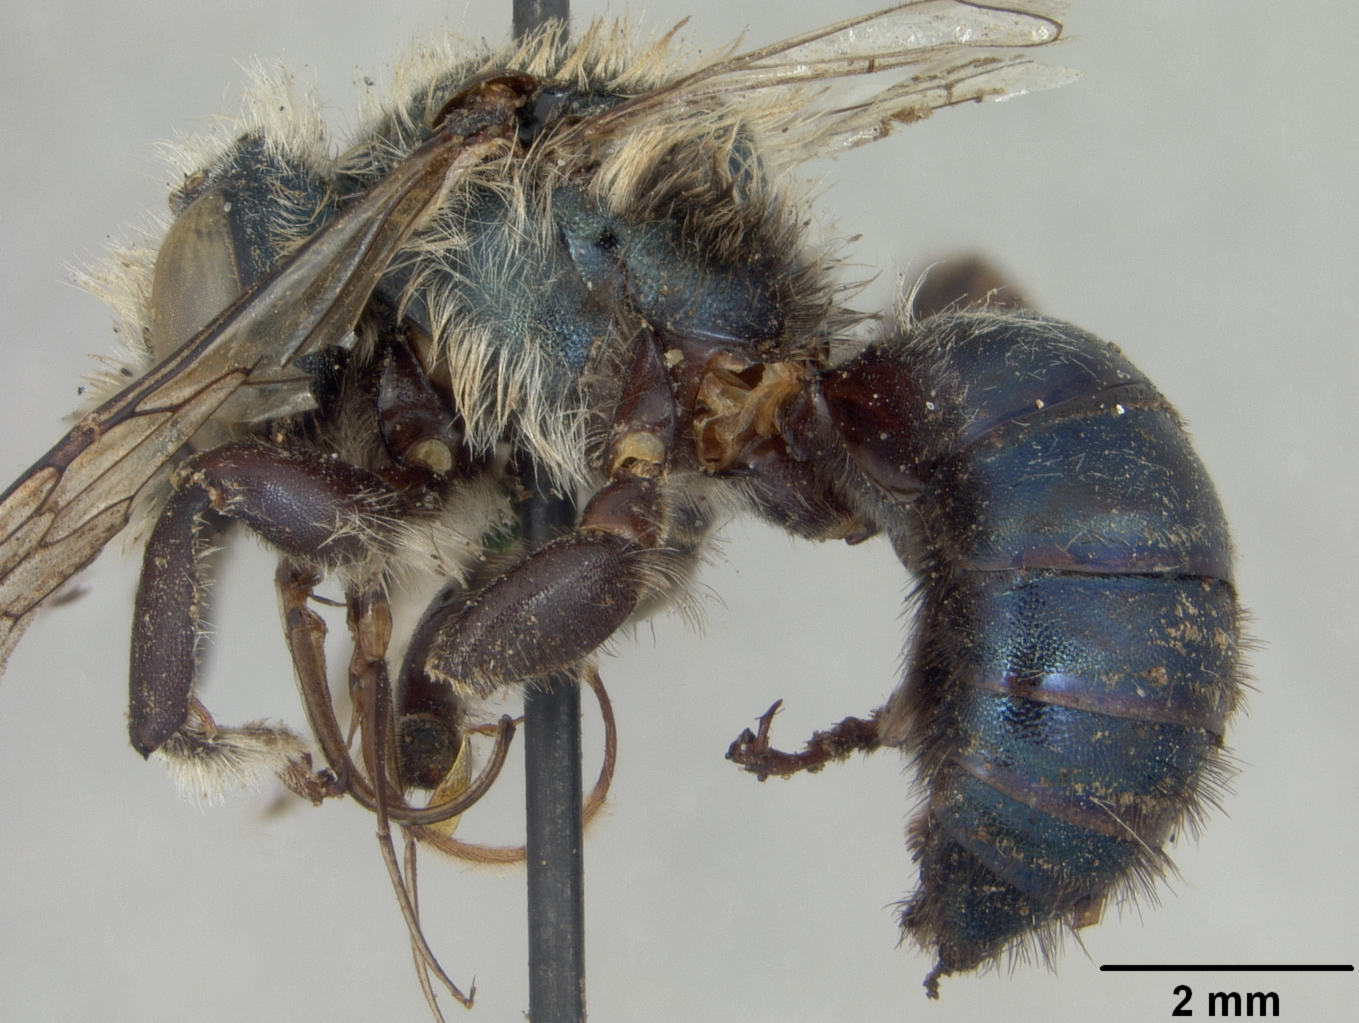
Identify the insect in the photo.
Acanthosmioides ashmeadii
